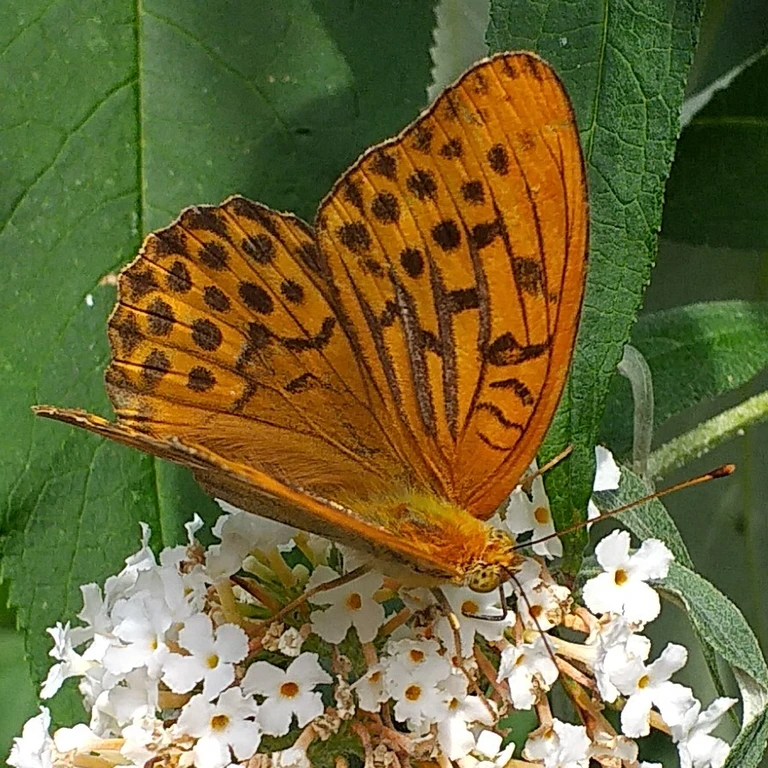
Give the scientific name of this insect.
Argynnis paphia
